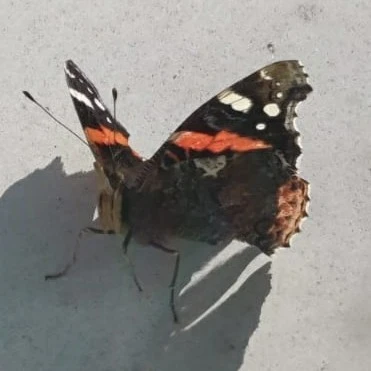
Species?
Vanessa atalanta
